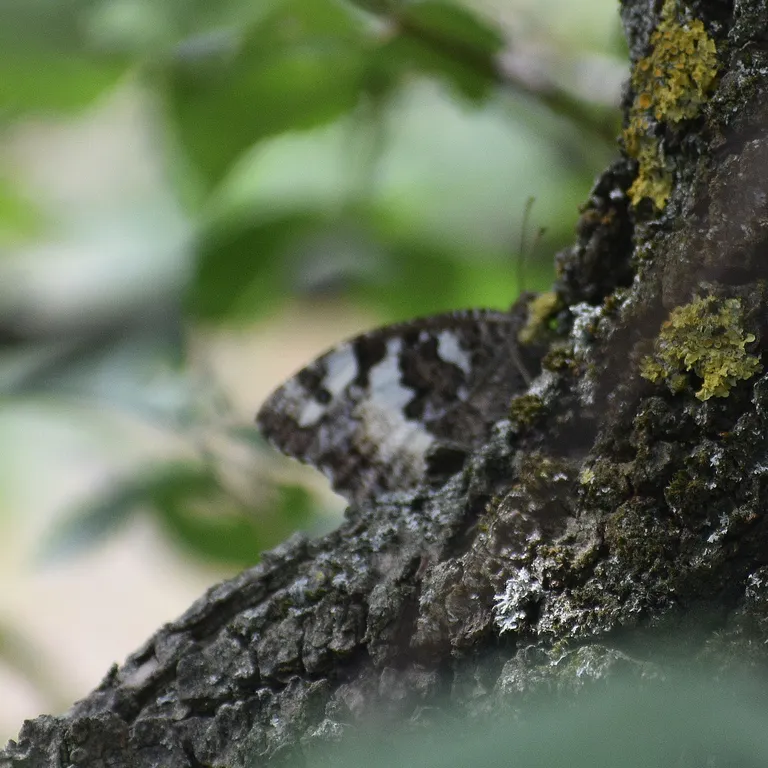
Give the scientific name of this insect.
Brintesia circe
